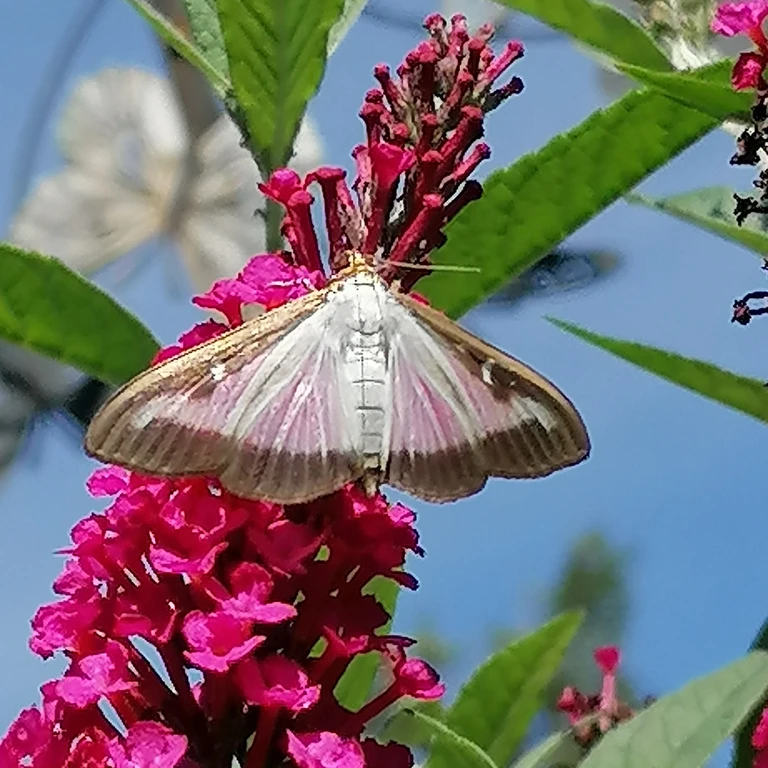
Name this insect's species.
Cydalima perspectalis
